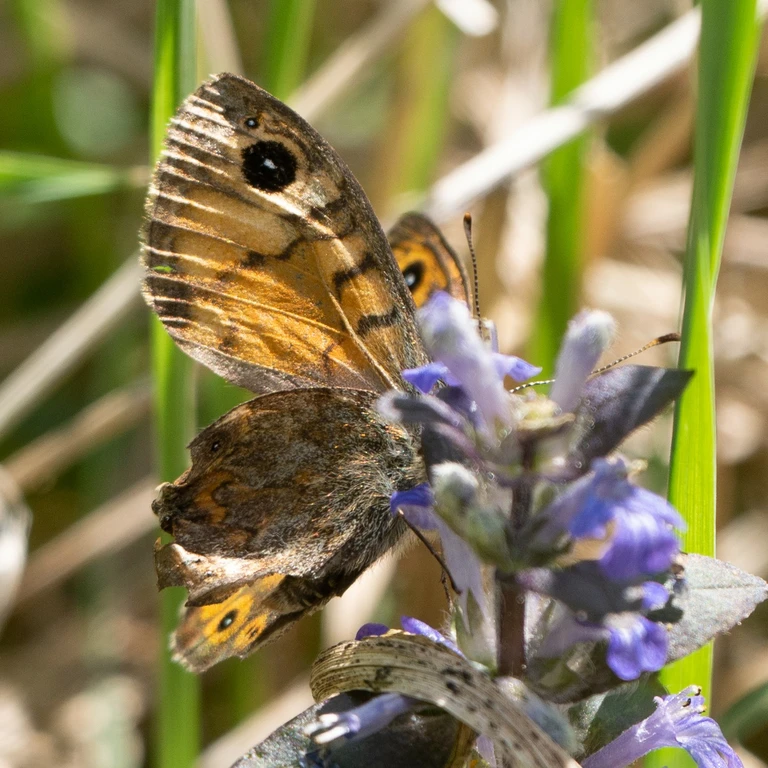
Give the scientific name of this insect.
Lasiommata megera (also Pararge megera)
